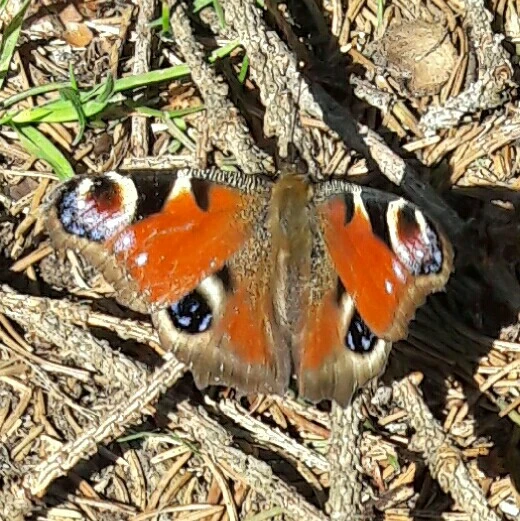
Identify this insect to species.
Aglais io
